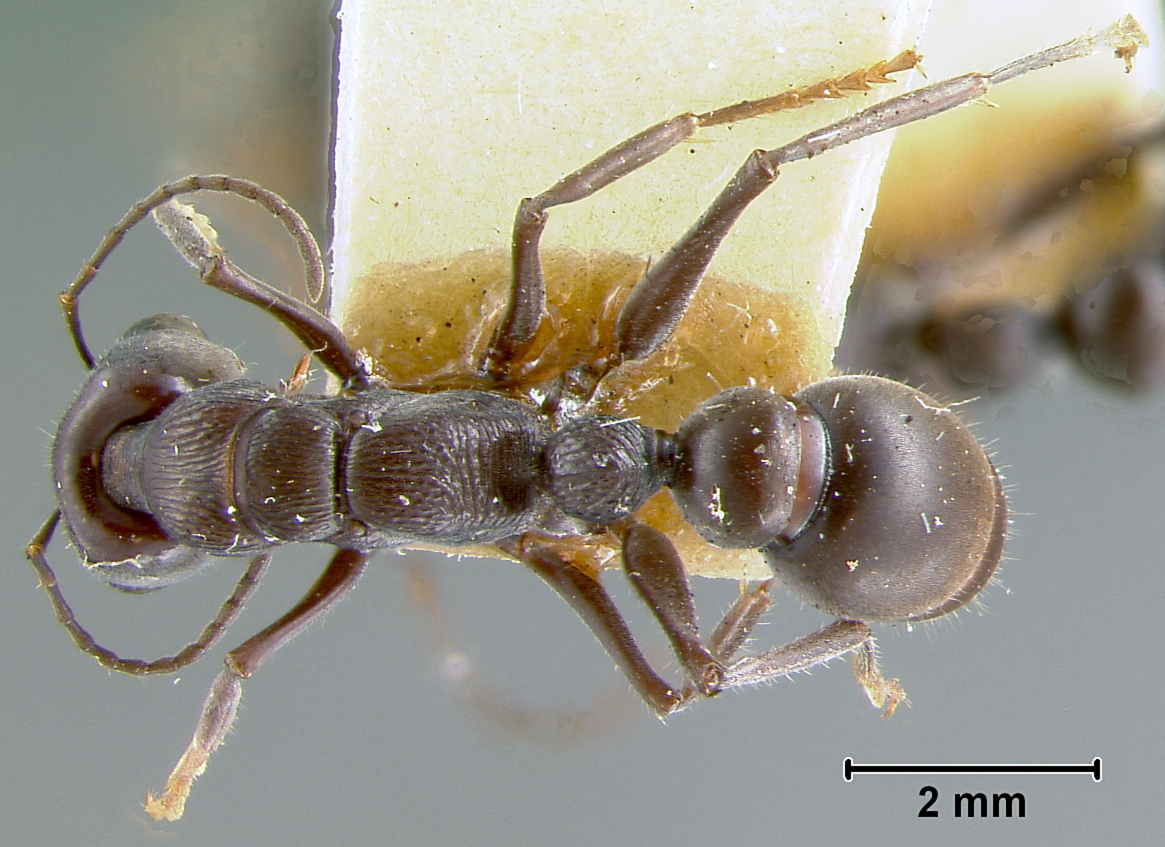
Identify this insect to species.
Myrmecia clarki
